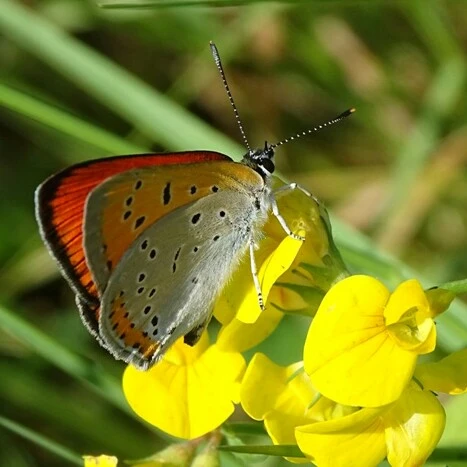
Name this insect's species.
Lycaena dispar
